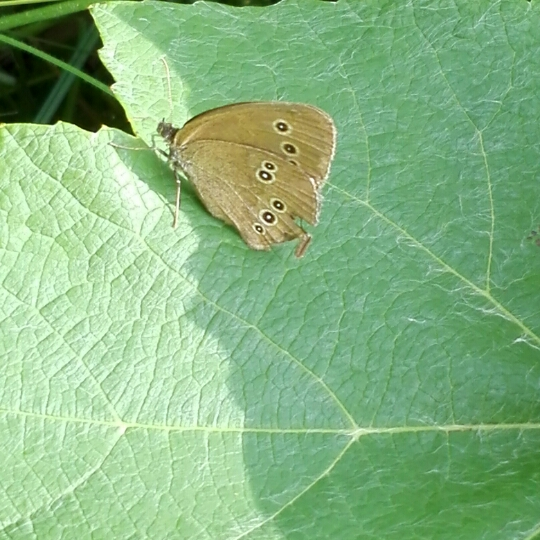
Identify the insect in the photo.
Aphantopus hyperantus
